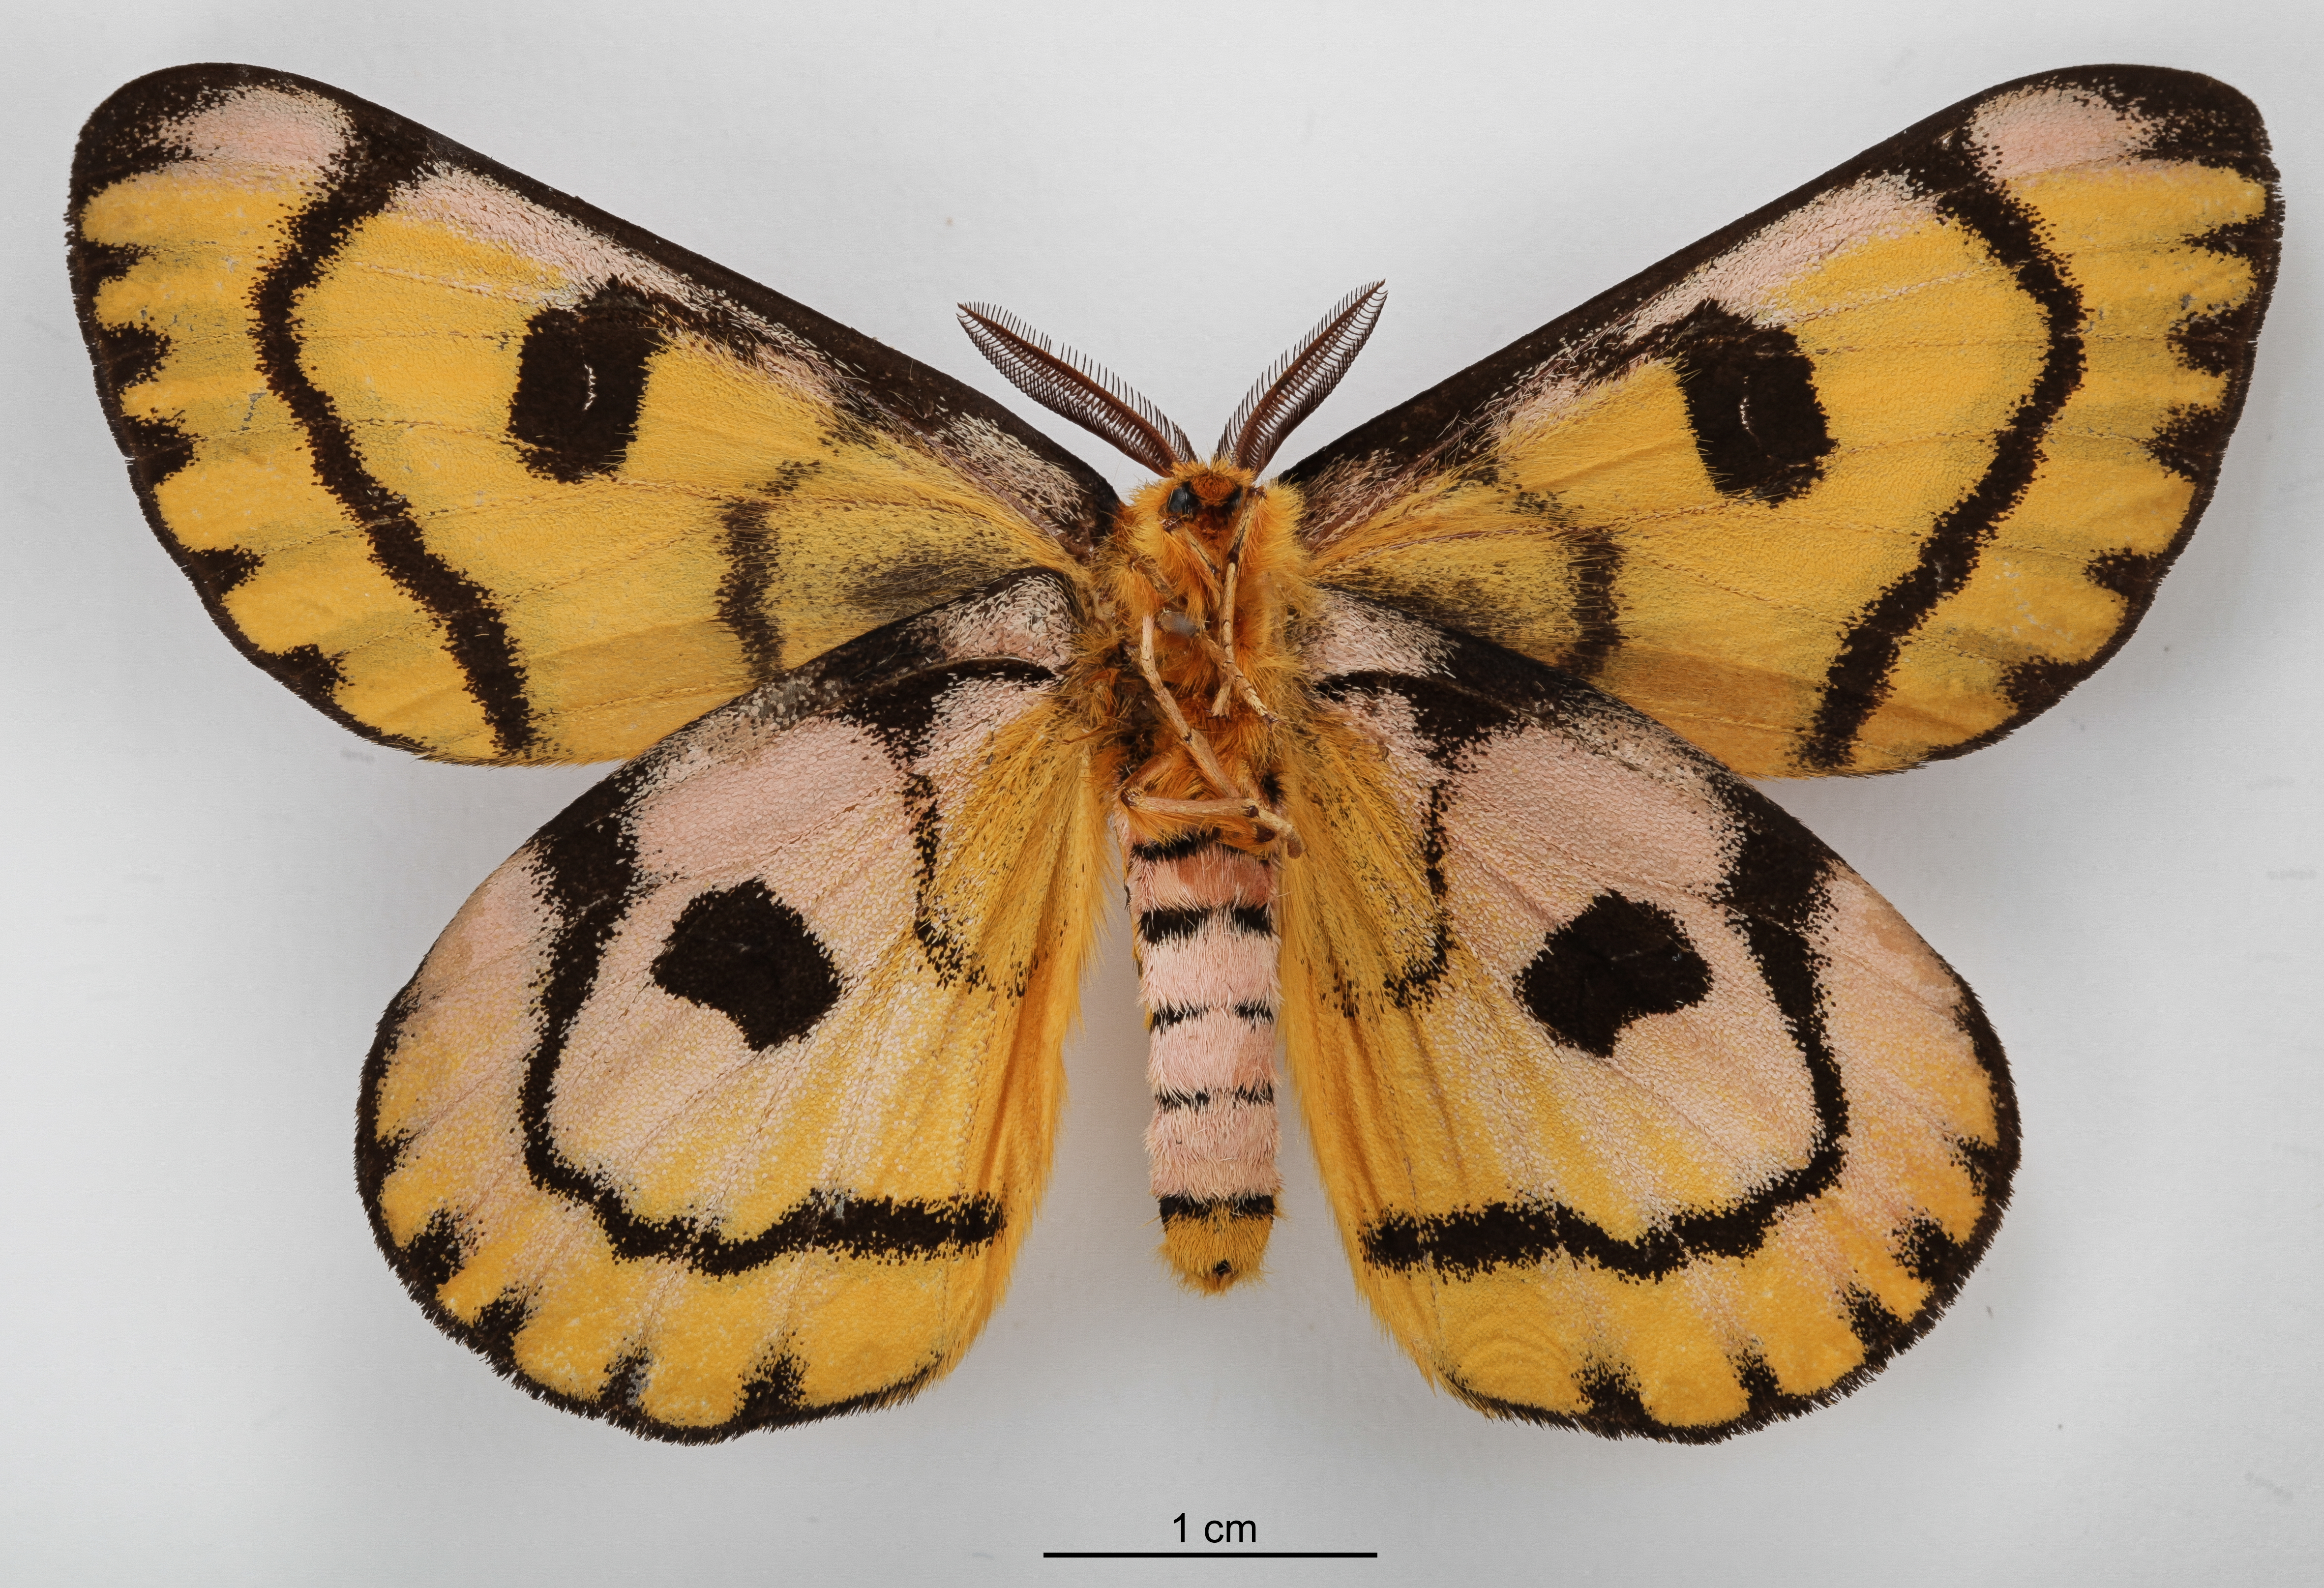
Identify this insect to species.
Hemileuca eglanterina
